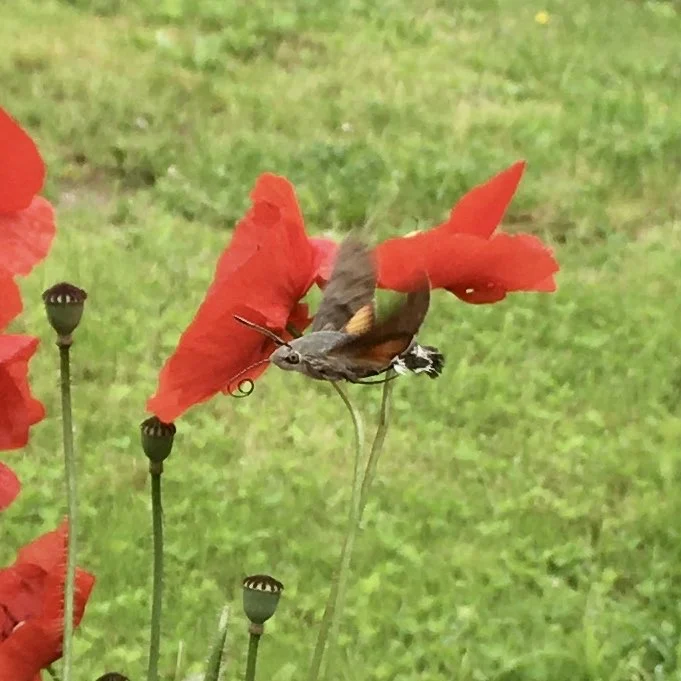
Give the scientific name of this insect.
Macroglossum stellatarum
